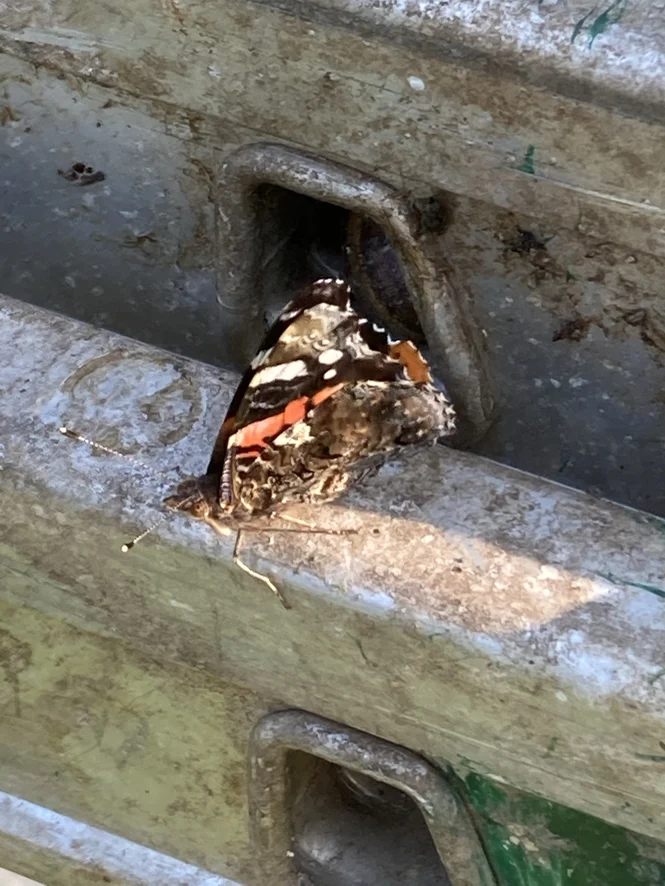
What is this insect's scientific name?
Vanessa atalanta
